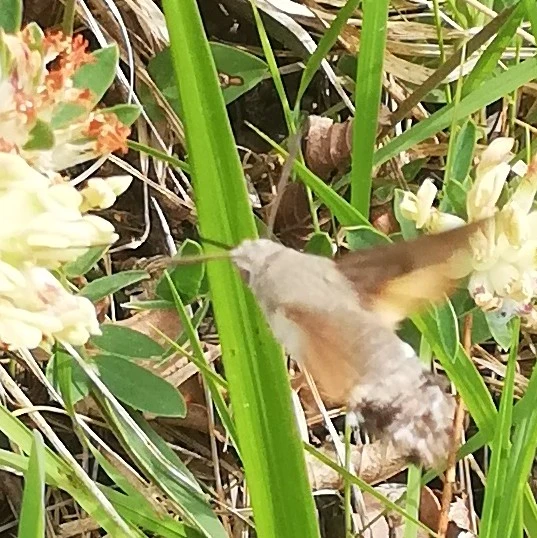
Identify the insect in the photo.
Macroglossum stellatarum
